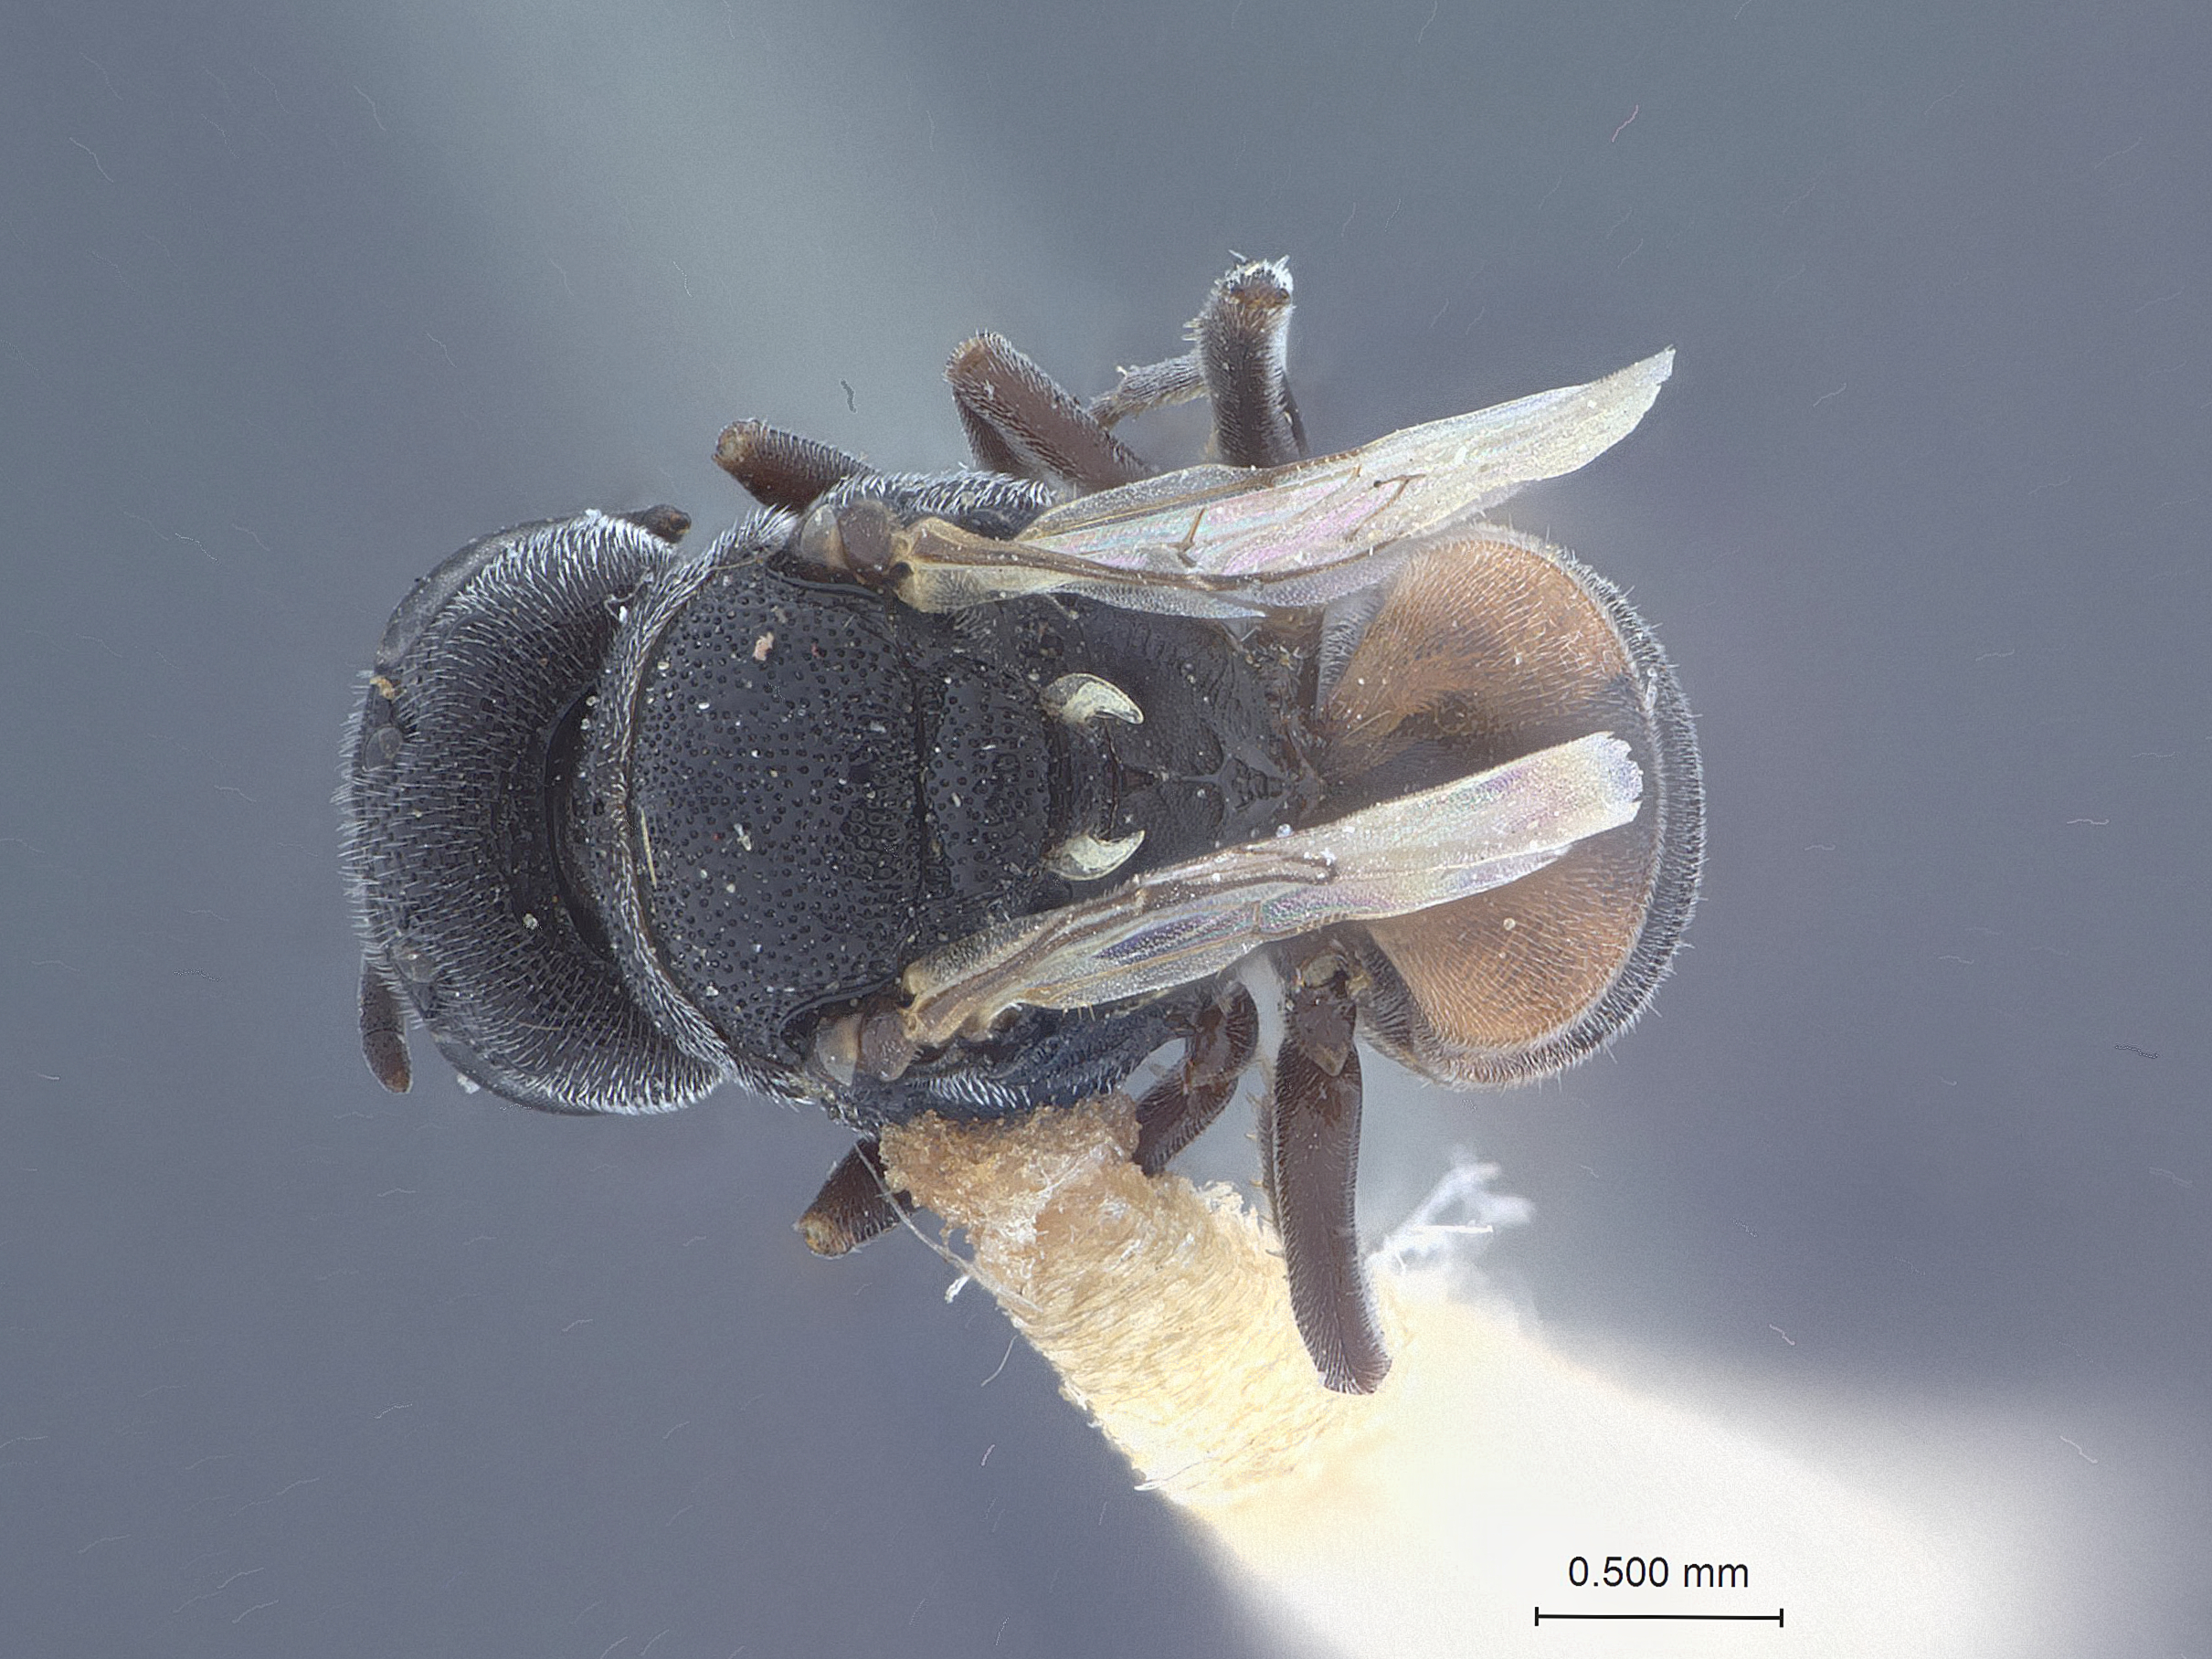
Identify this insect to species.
Belomicrus potawatomi
